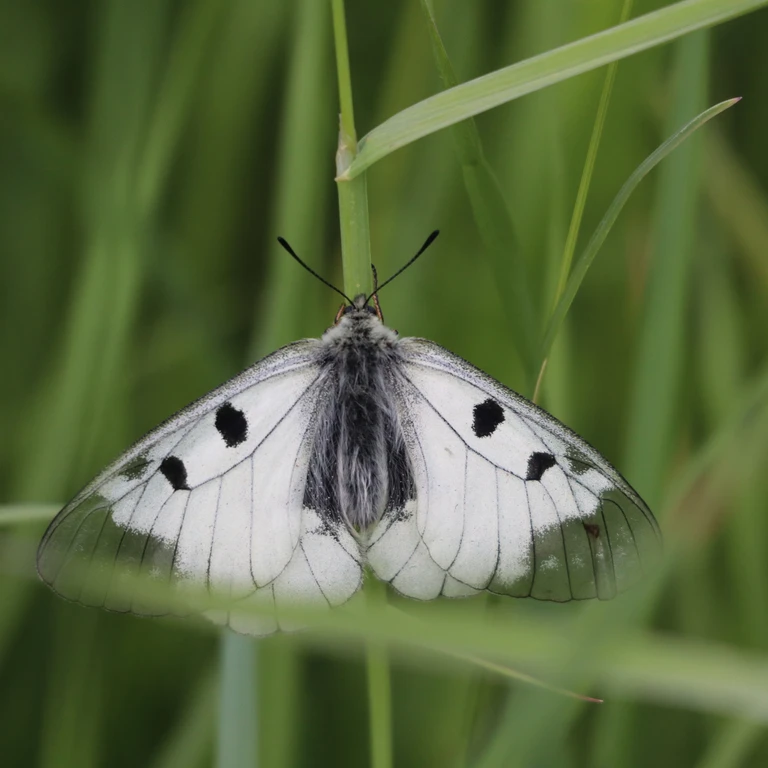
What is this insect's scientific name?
Parnassius mnemosyne
